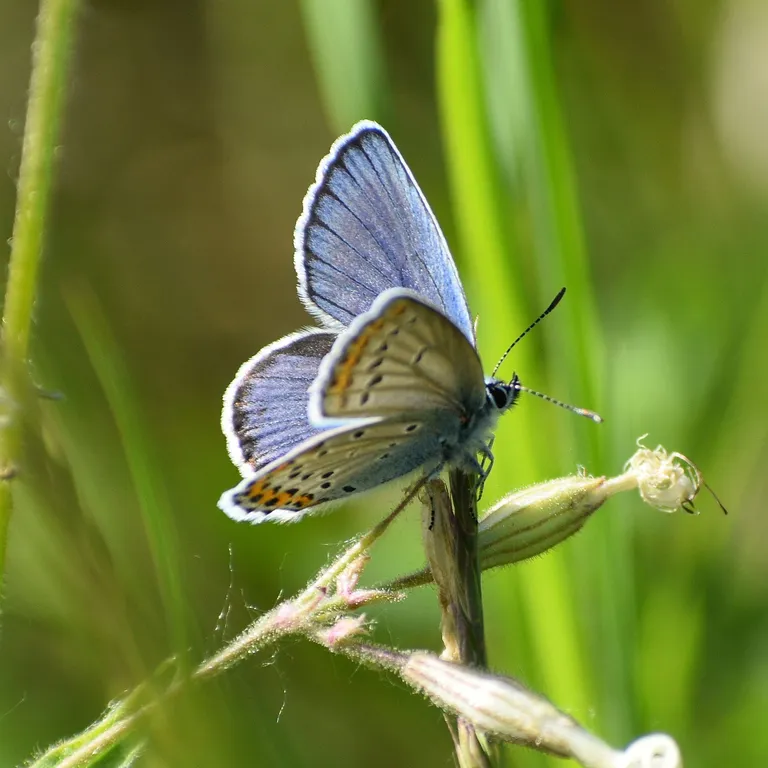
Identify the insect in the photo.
Plebejus argyrognomon
